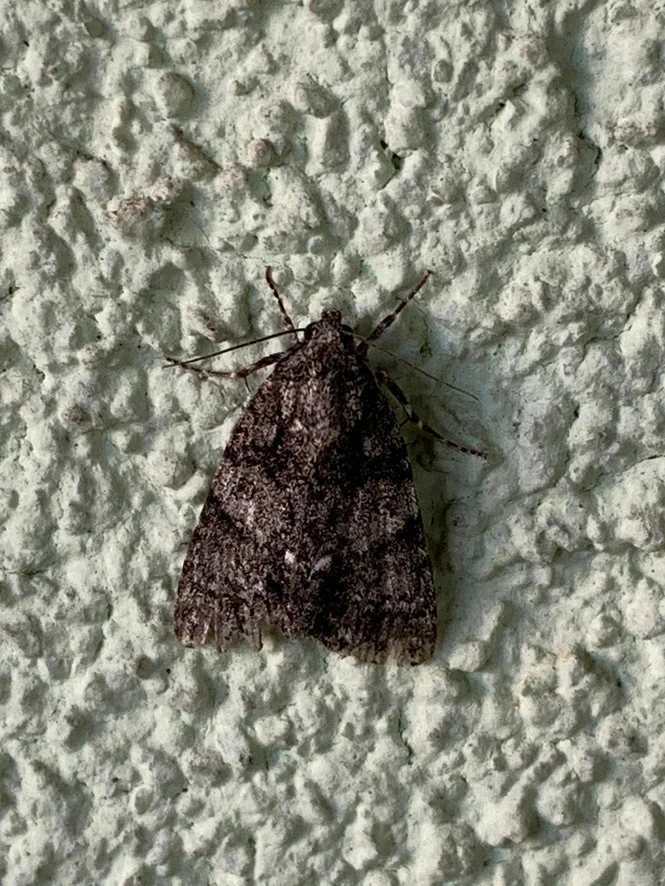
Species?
Acronicta rumicis
